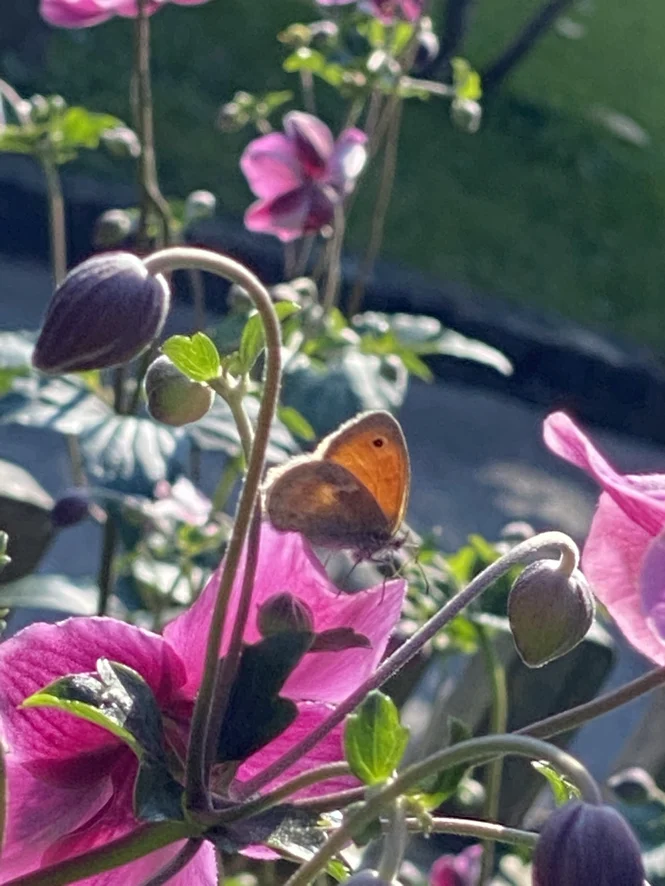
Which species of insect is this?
Coenonympha pamphilus
